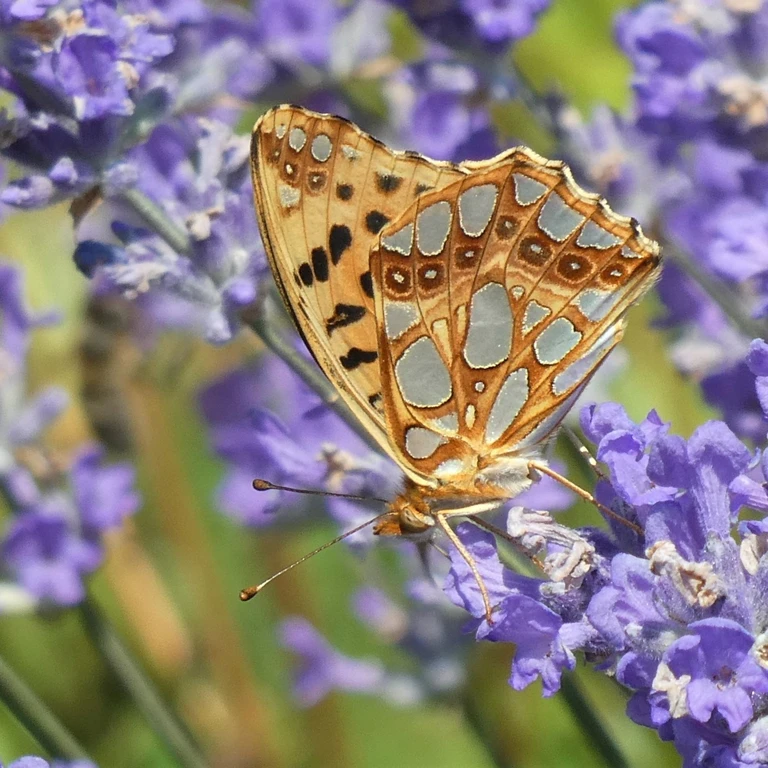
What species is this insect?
Issoria lathonia
